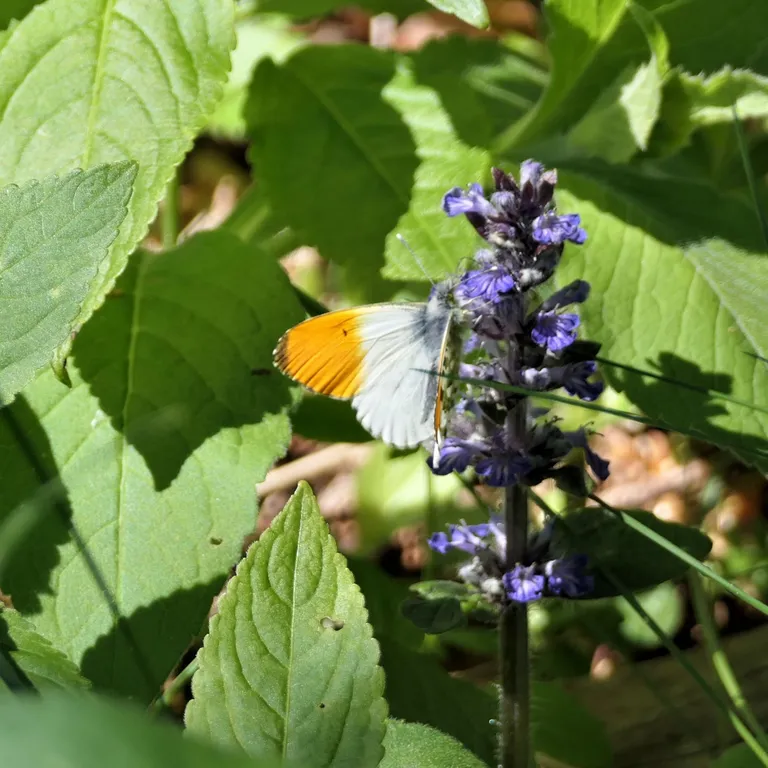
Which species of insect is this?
Anthocharis cardamines
